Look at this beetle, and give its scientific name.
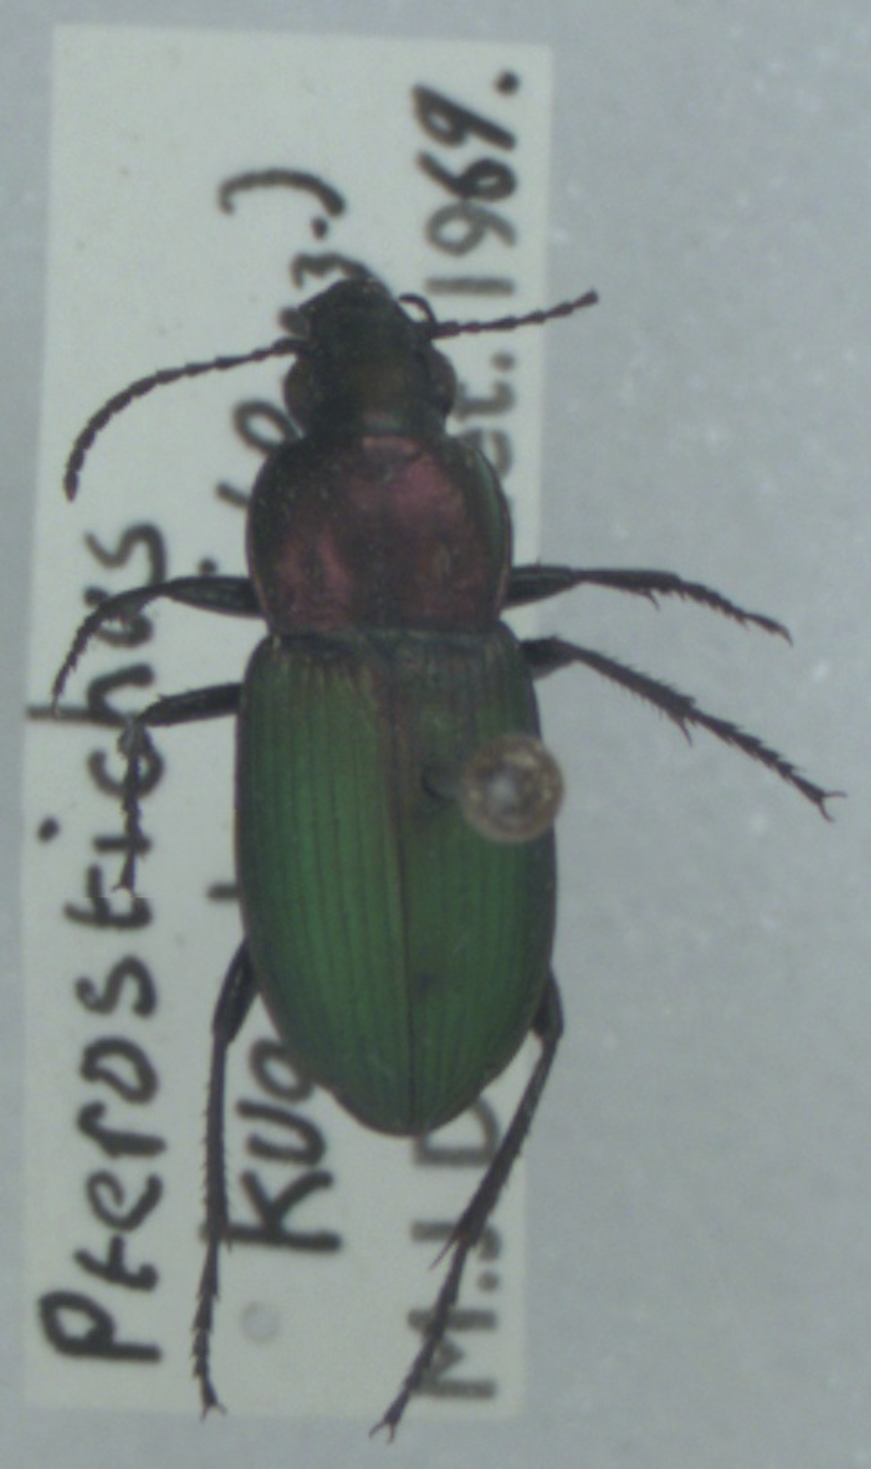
Poecilus kugelanni
